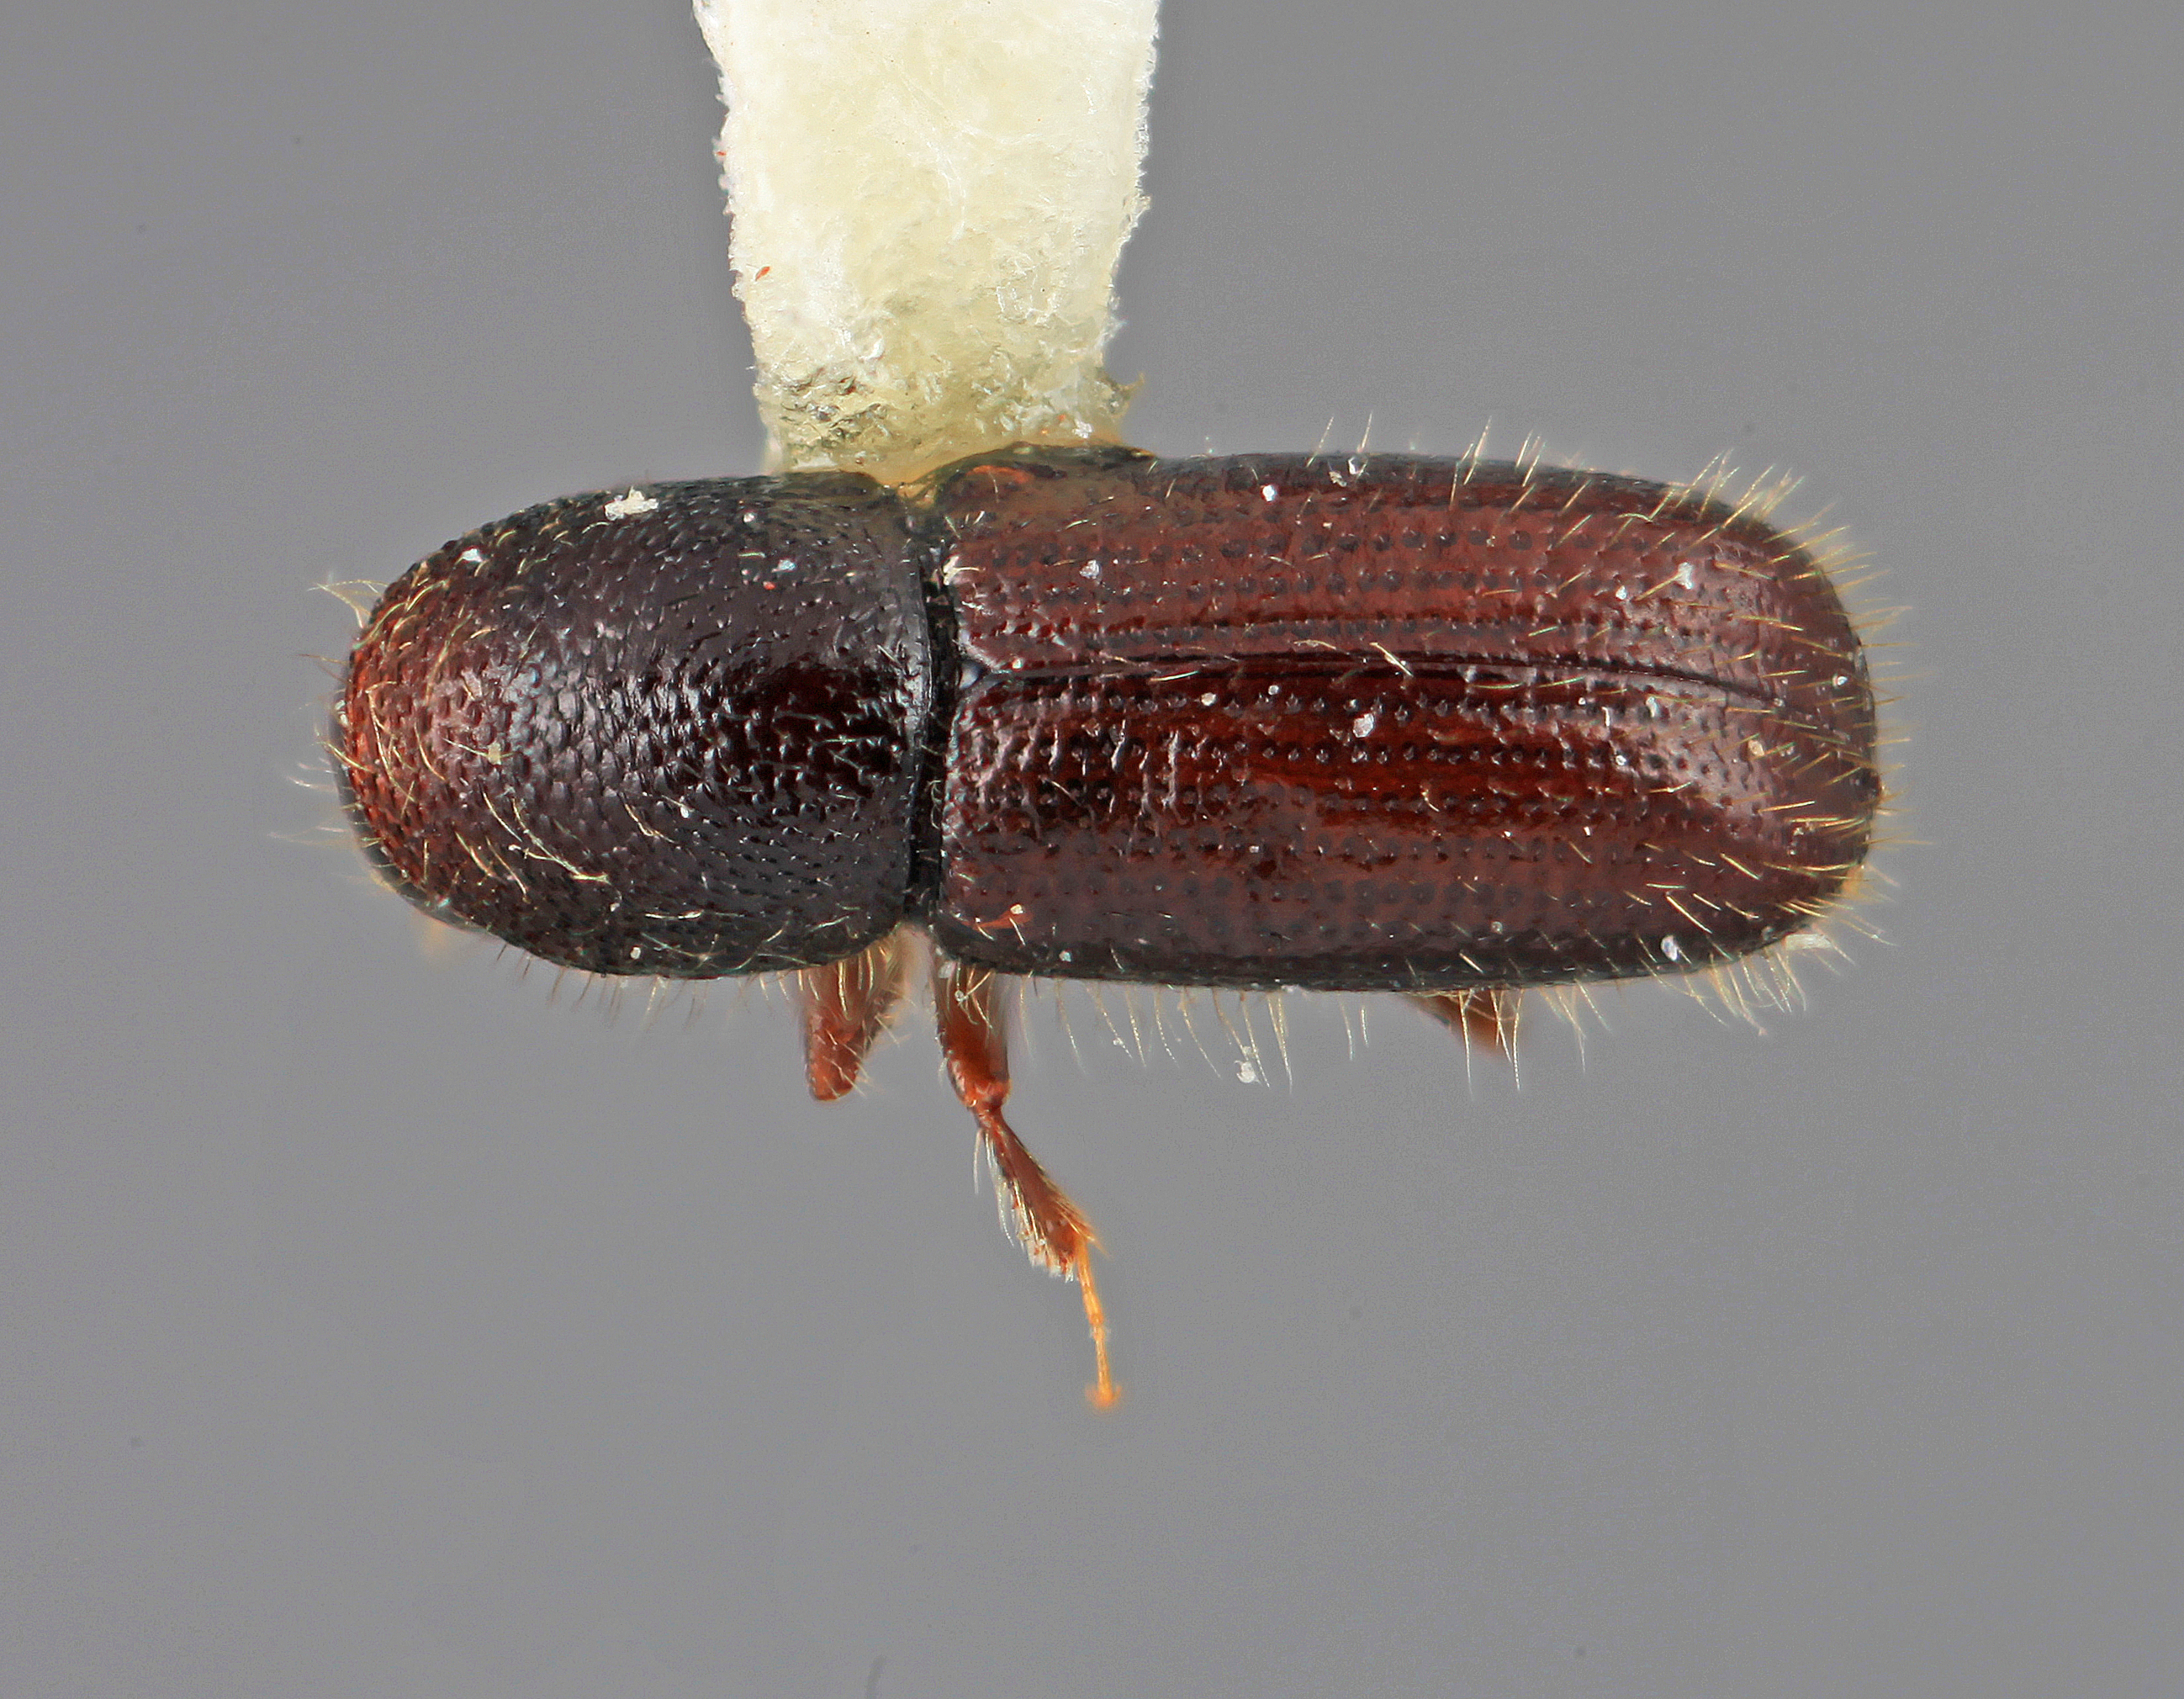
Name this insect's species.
Dendrocranulus limitaris
